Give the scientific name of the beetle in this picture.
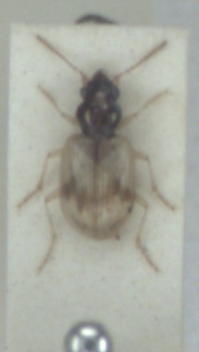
Bembidion pallidipenne
